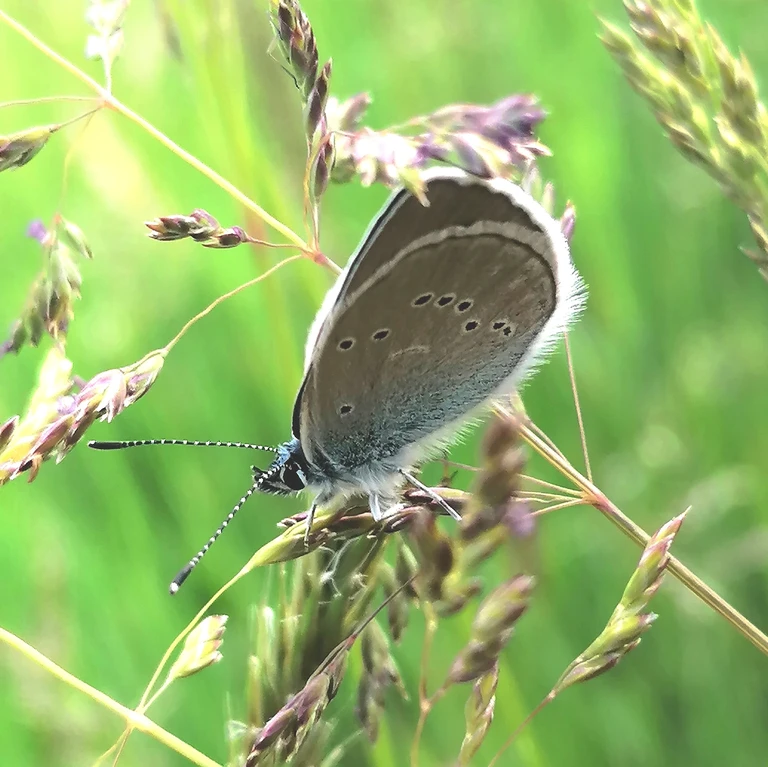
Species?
Cyaniris semiargus
